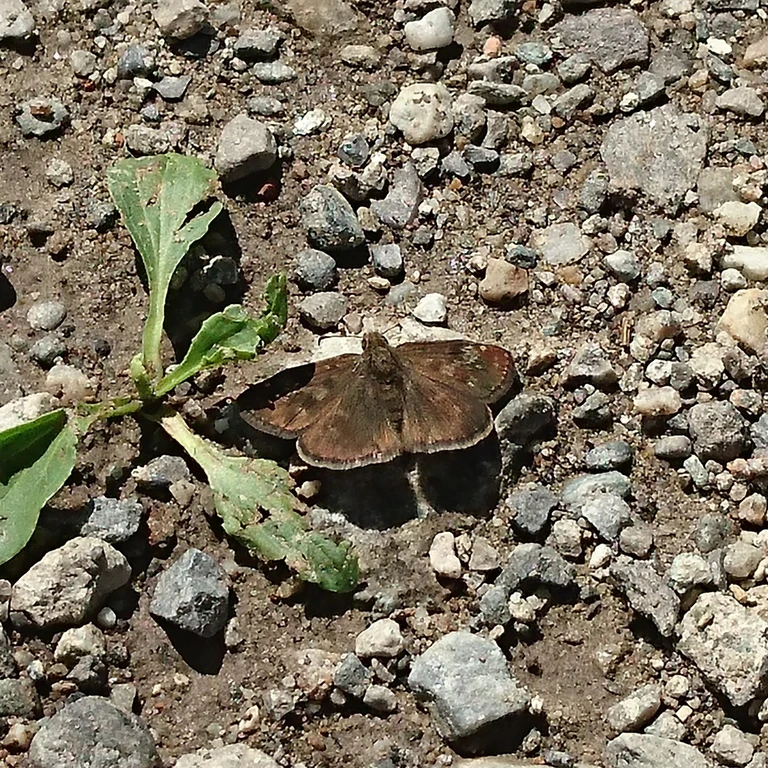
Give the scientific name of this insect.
Erynnis tages
